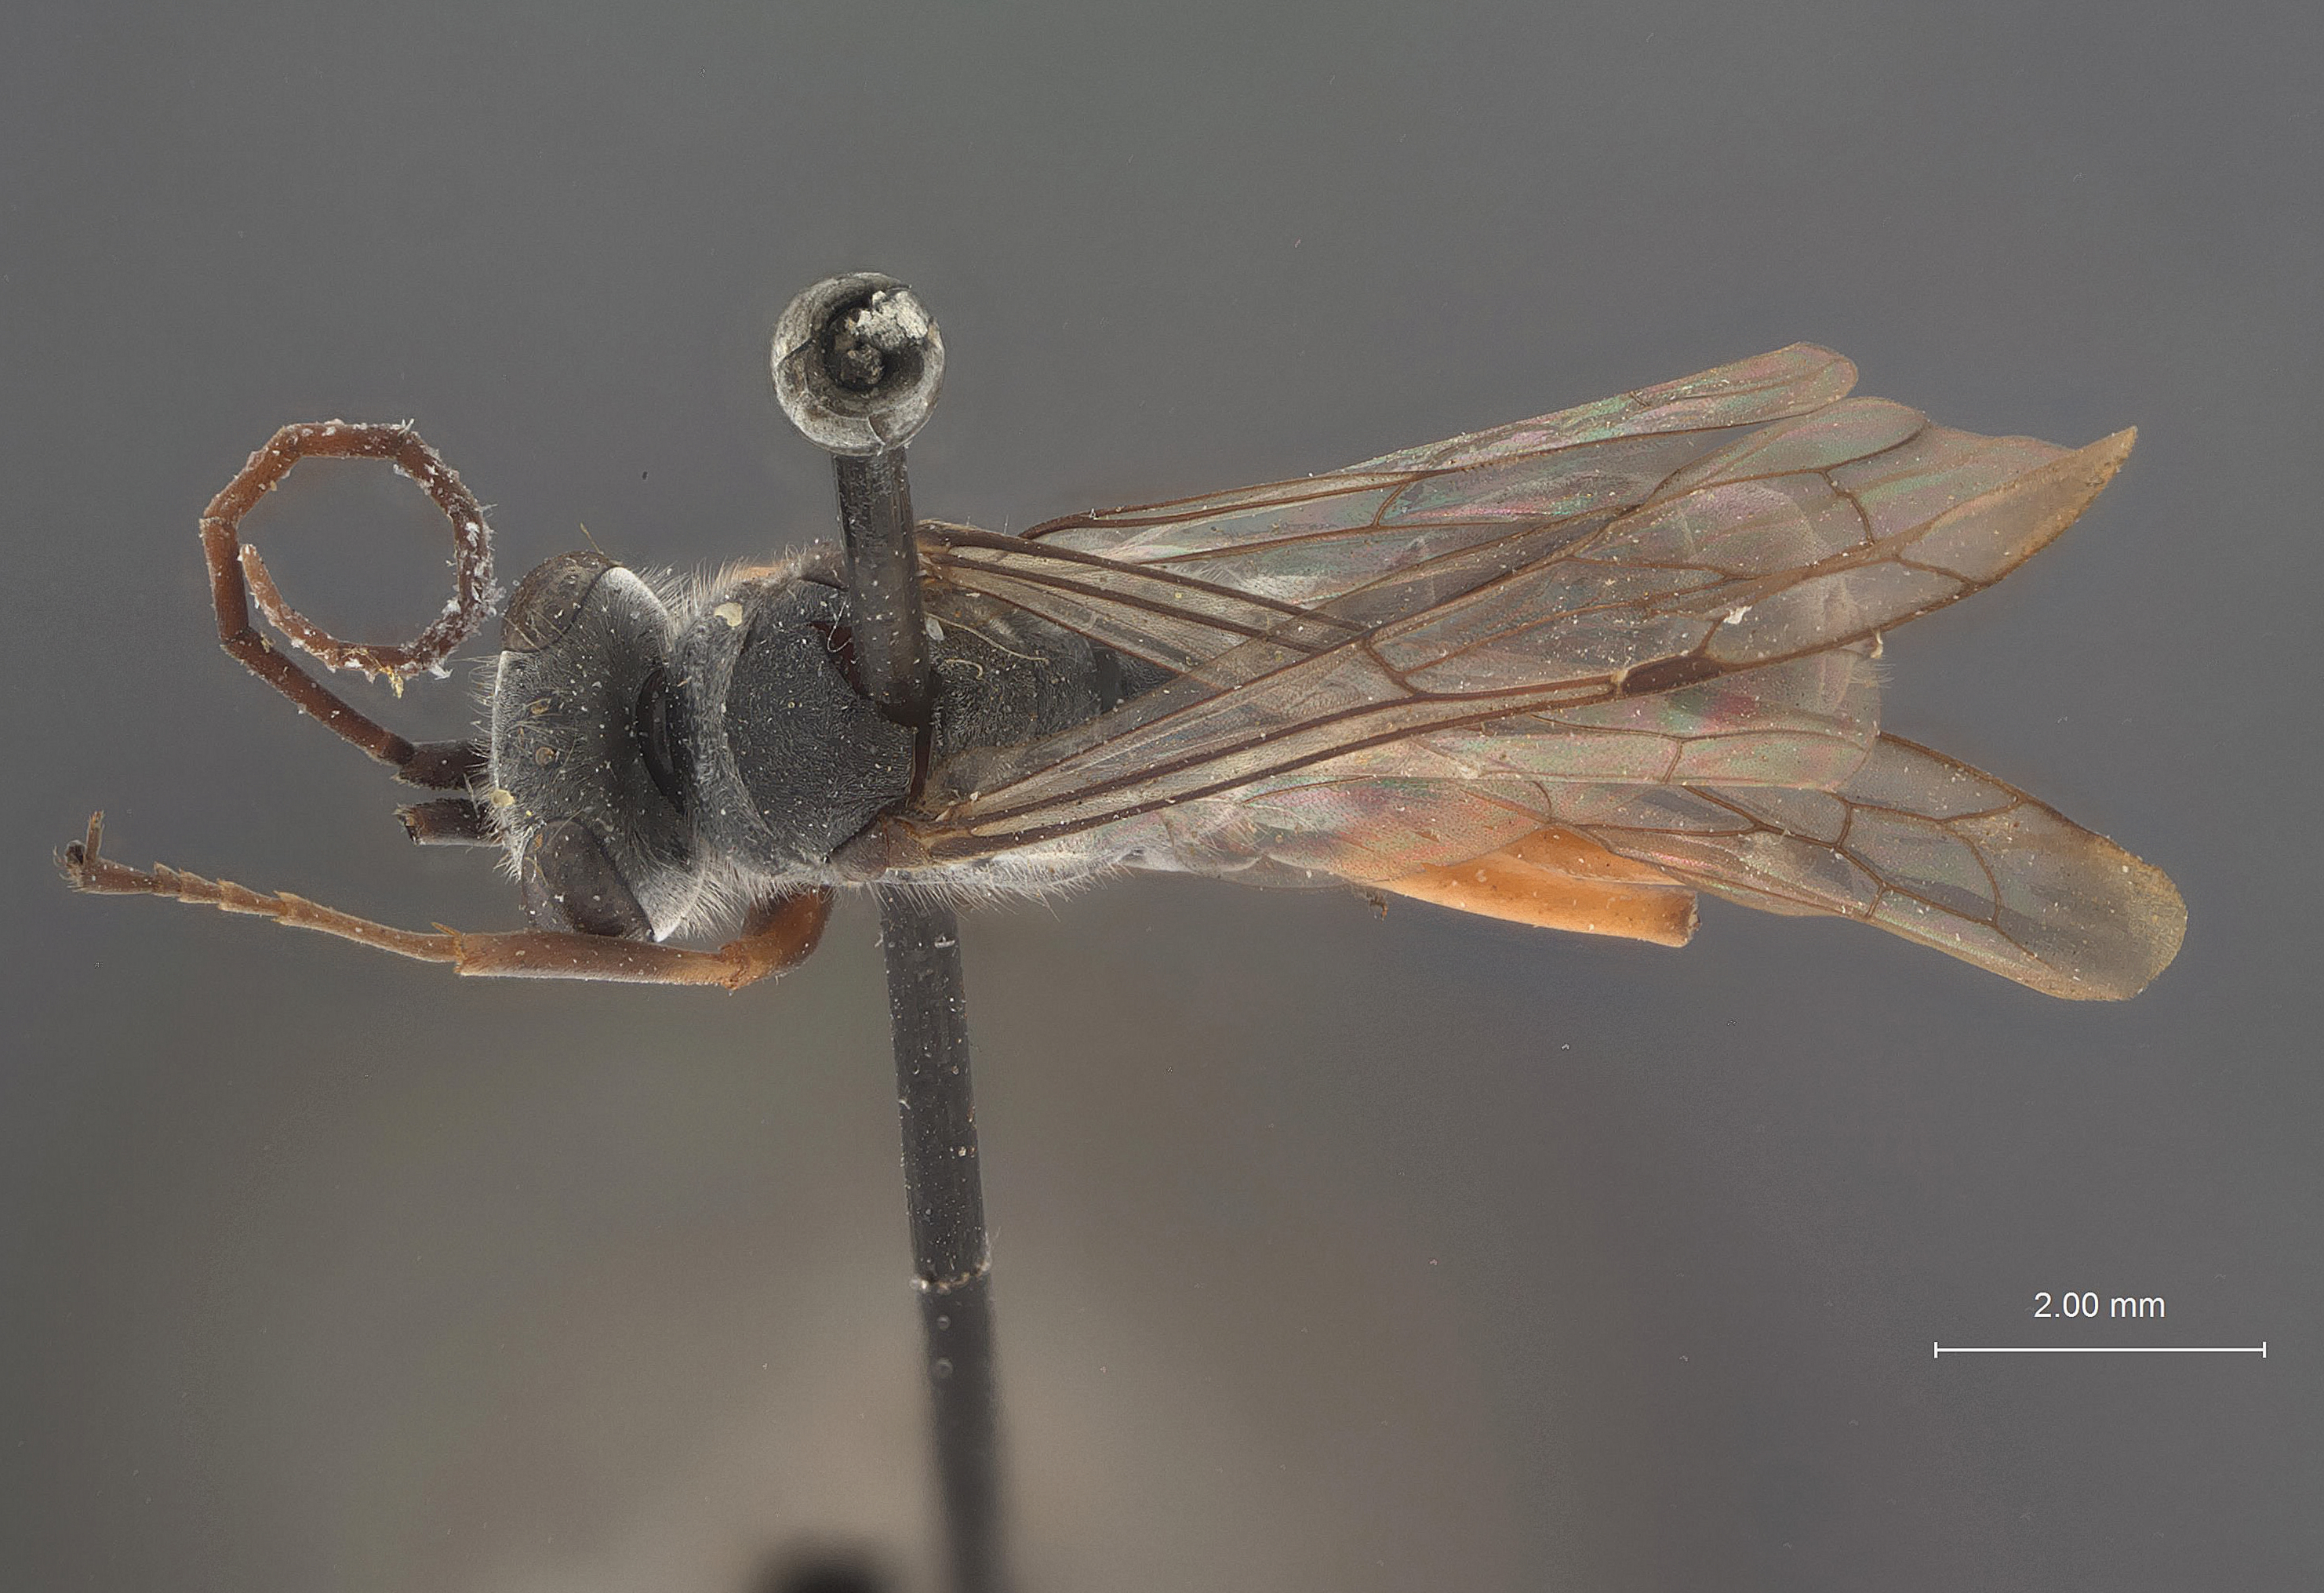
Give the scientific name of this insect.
Auplopus dietzi
